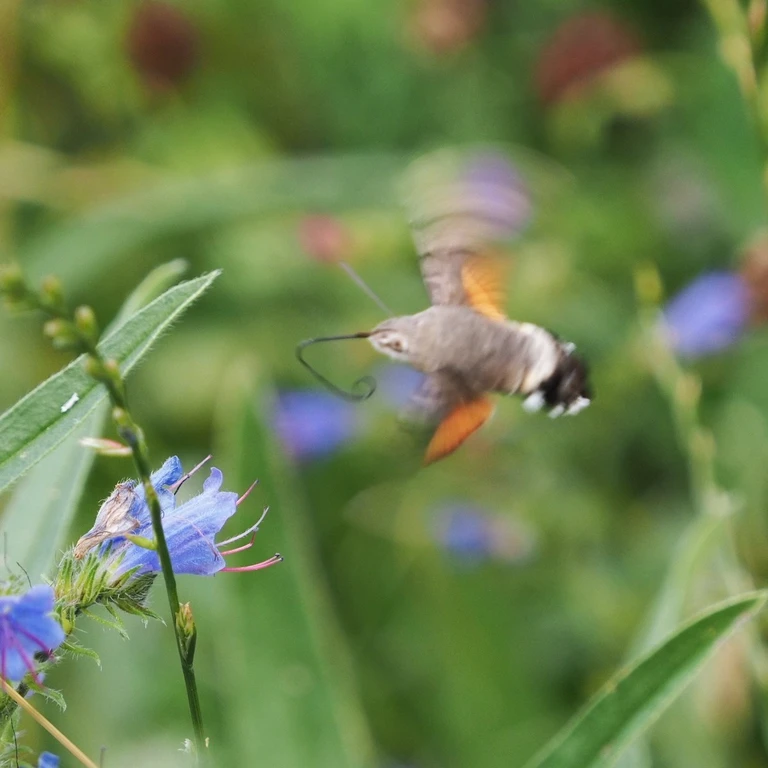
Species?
Macroglossum stellatarum
